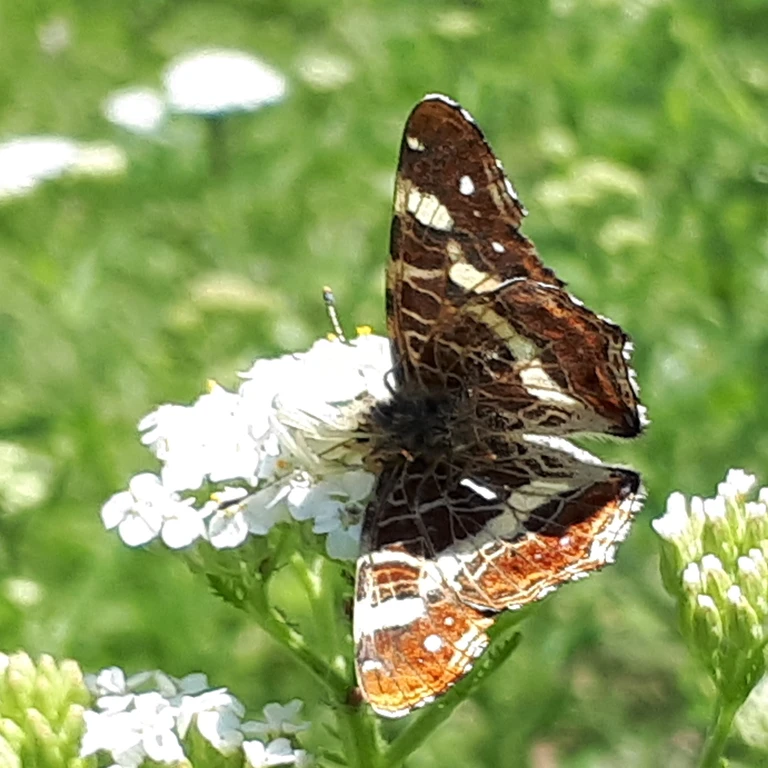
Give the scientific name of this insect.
Araschnia levana
